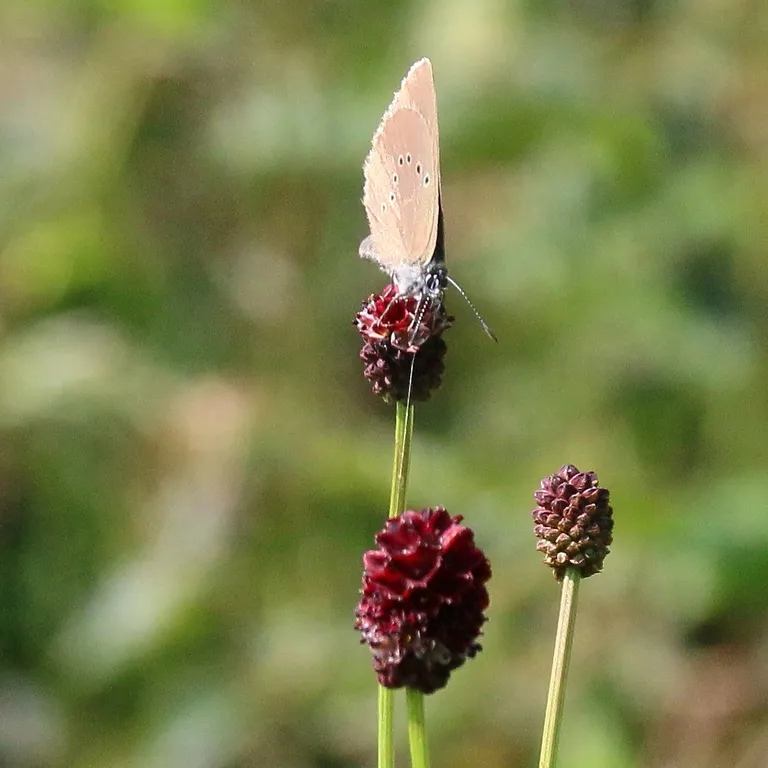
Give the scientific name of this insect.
Phengaris nausithous (also Maculinea nausithous)
